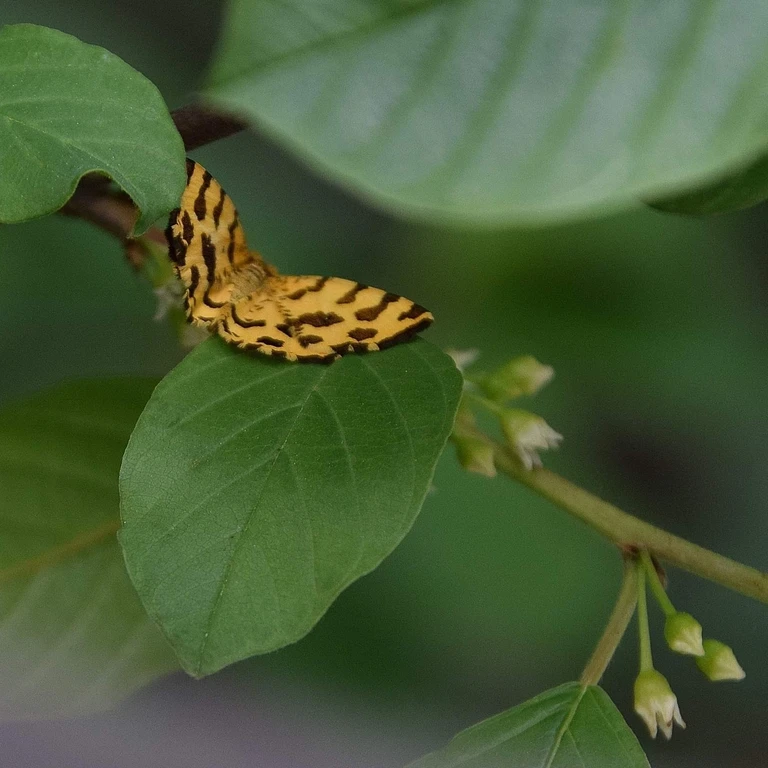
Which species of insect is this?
Pseudopanthera macularia
